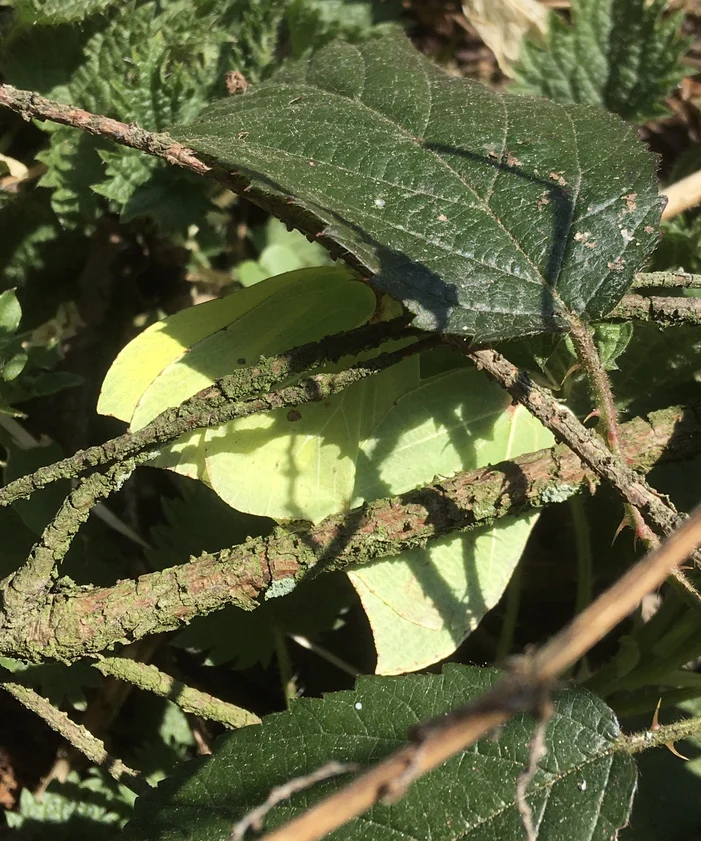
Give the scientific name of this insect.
Gonepteryx rhamni
